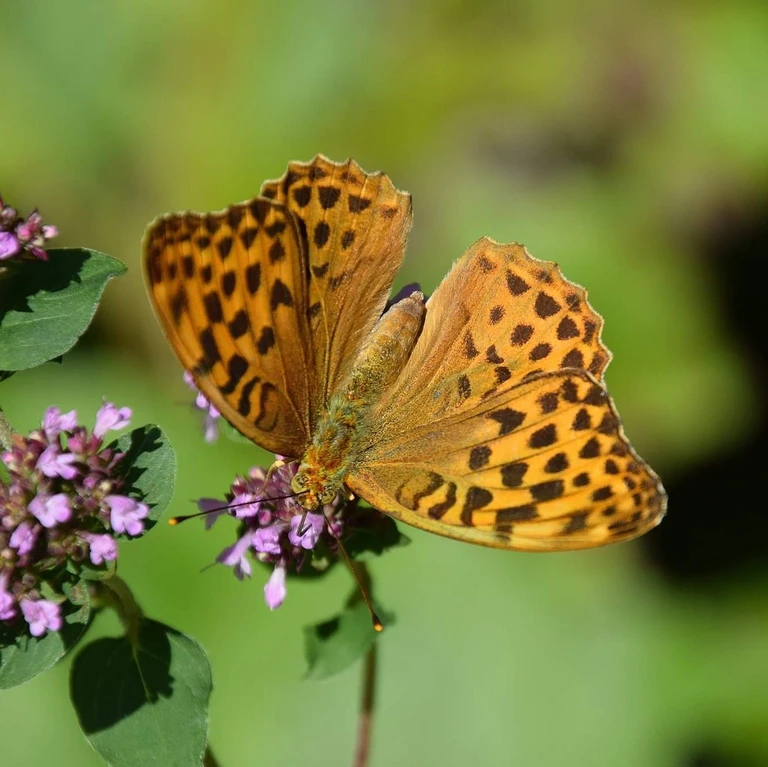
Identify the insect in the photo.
Argynnis paphia
